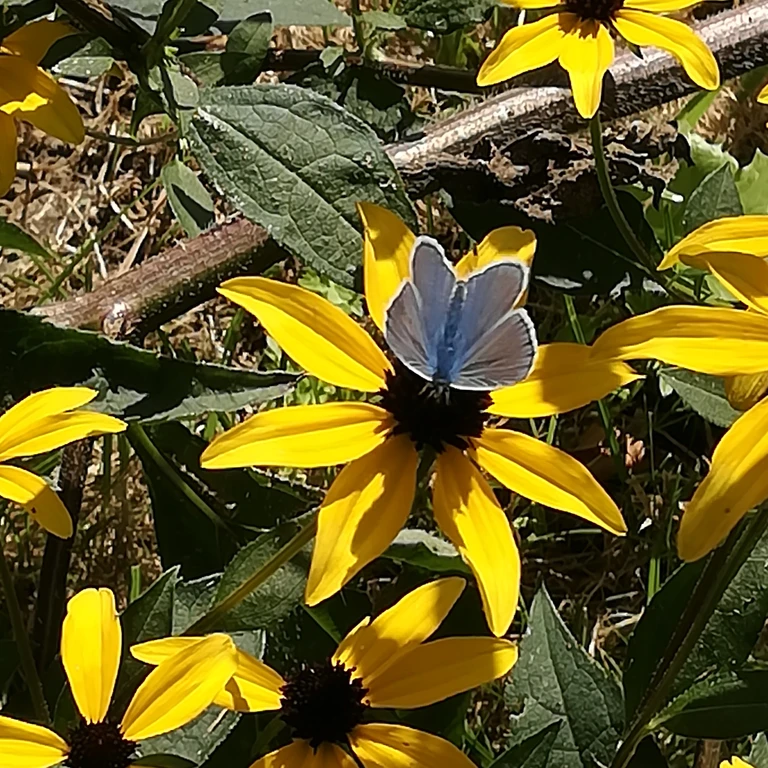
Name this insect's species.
Polyommatus icarus
